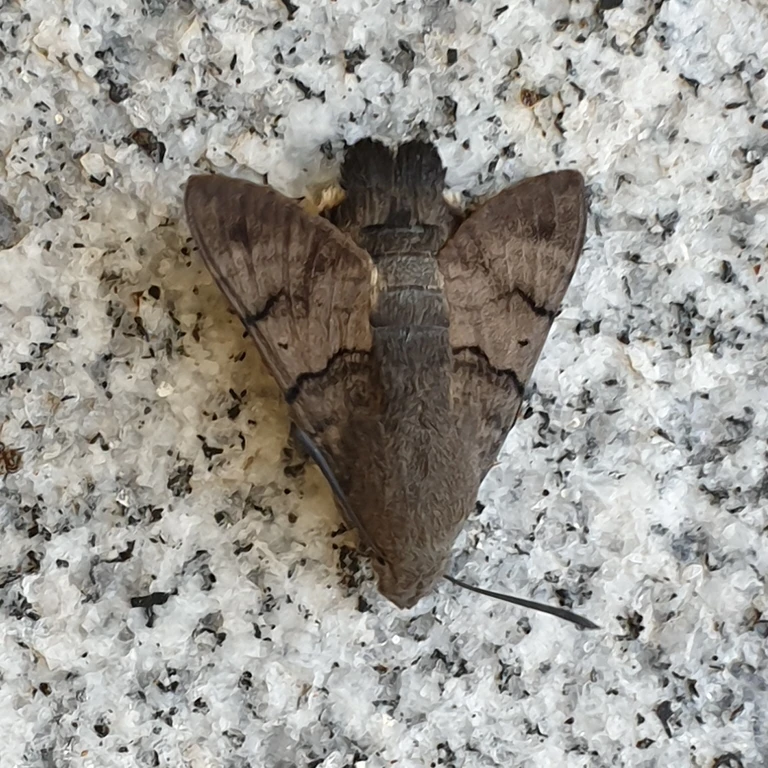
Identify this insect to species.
Macroglossum stellatarum
